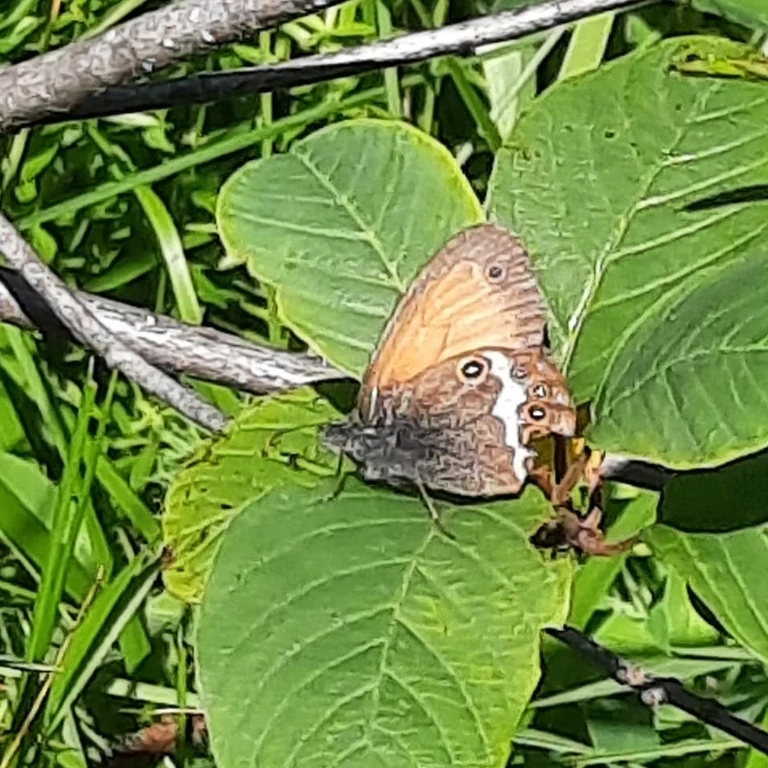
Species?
Coenonympha arcania
